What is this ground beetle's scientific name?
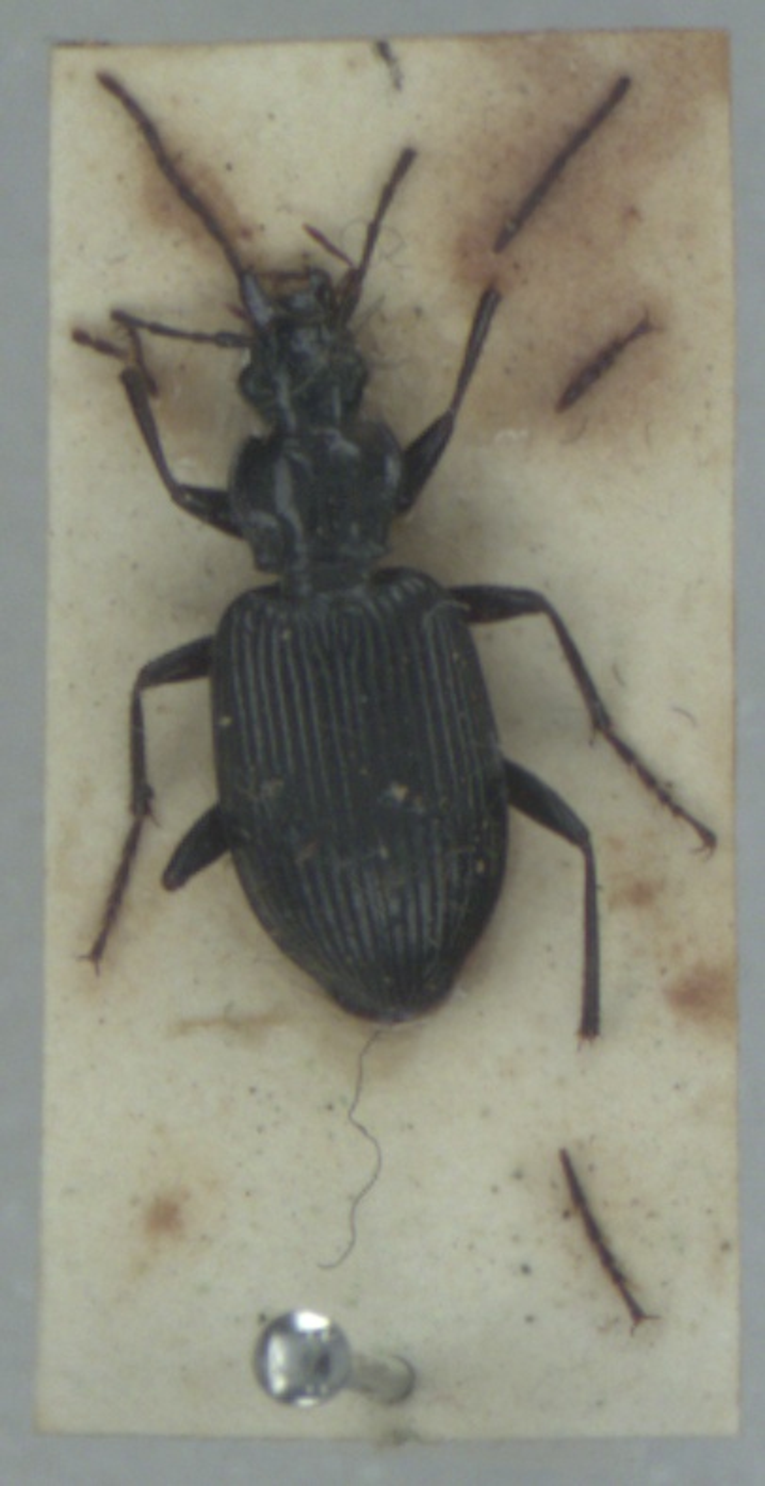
Platynus assimilis
